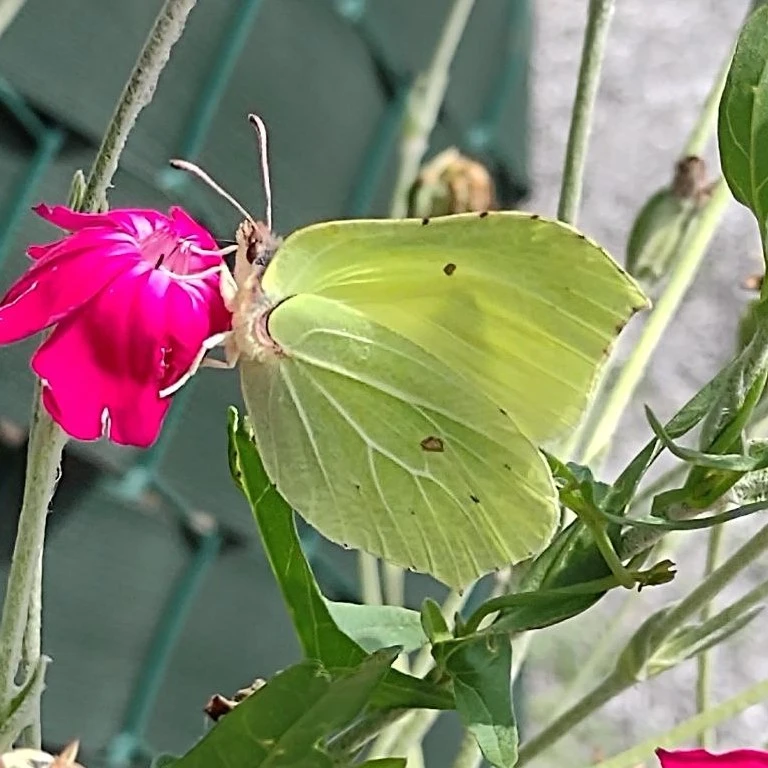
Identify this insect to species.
Gonepteryx rhamni
